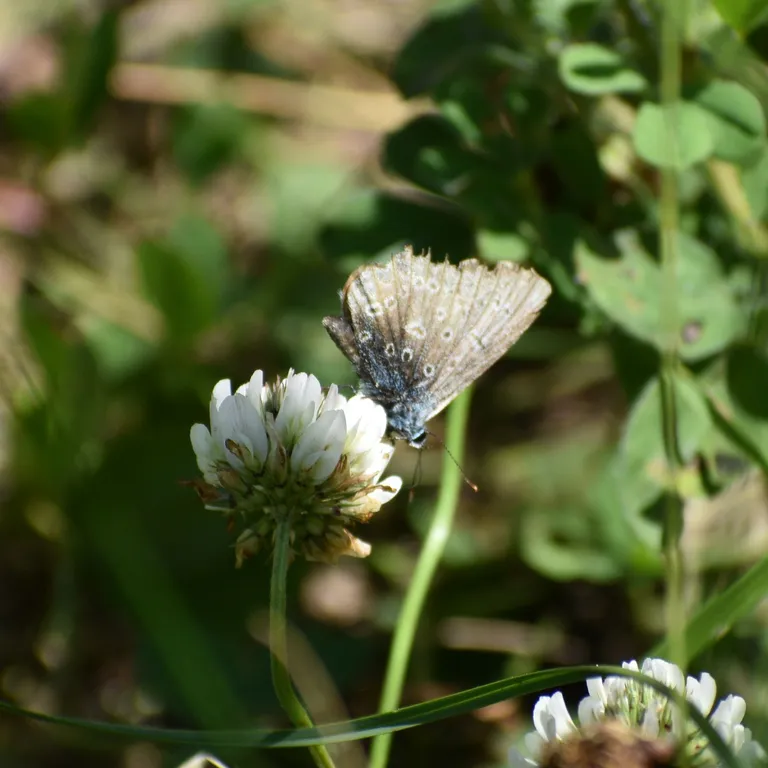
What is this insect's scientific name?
Polyommatus icarus
